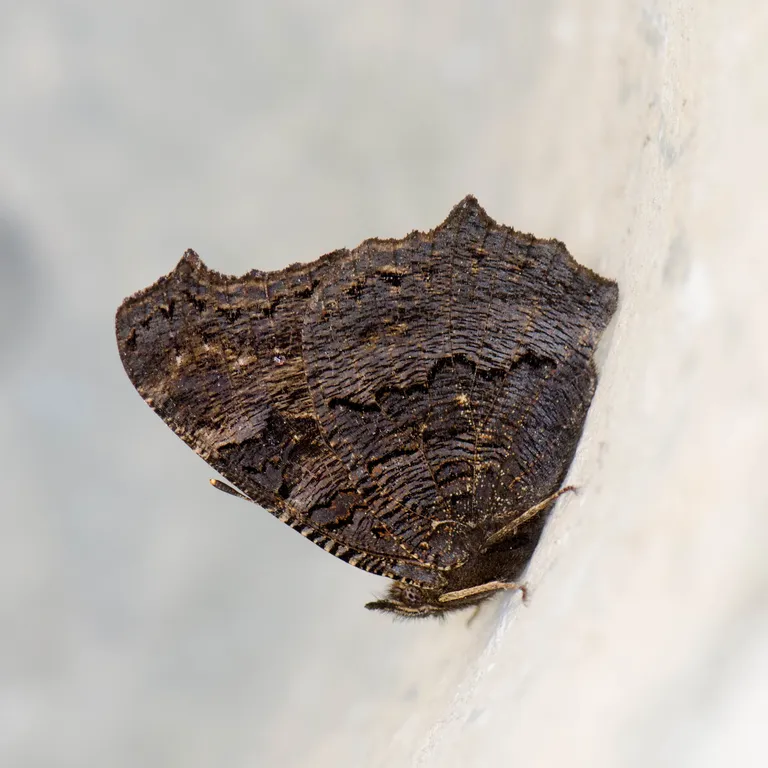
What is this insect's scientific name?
Aglais io
